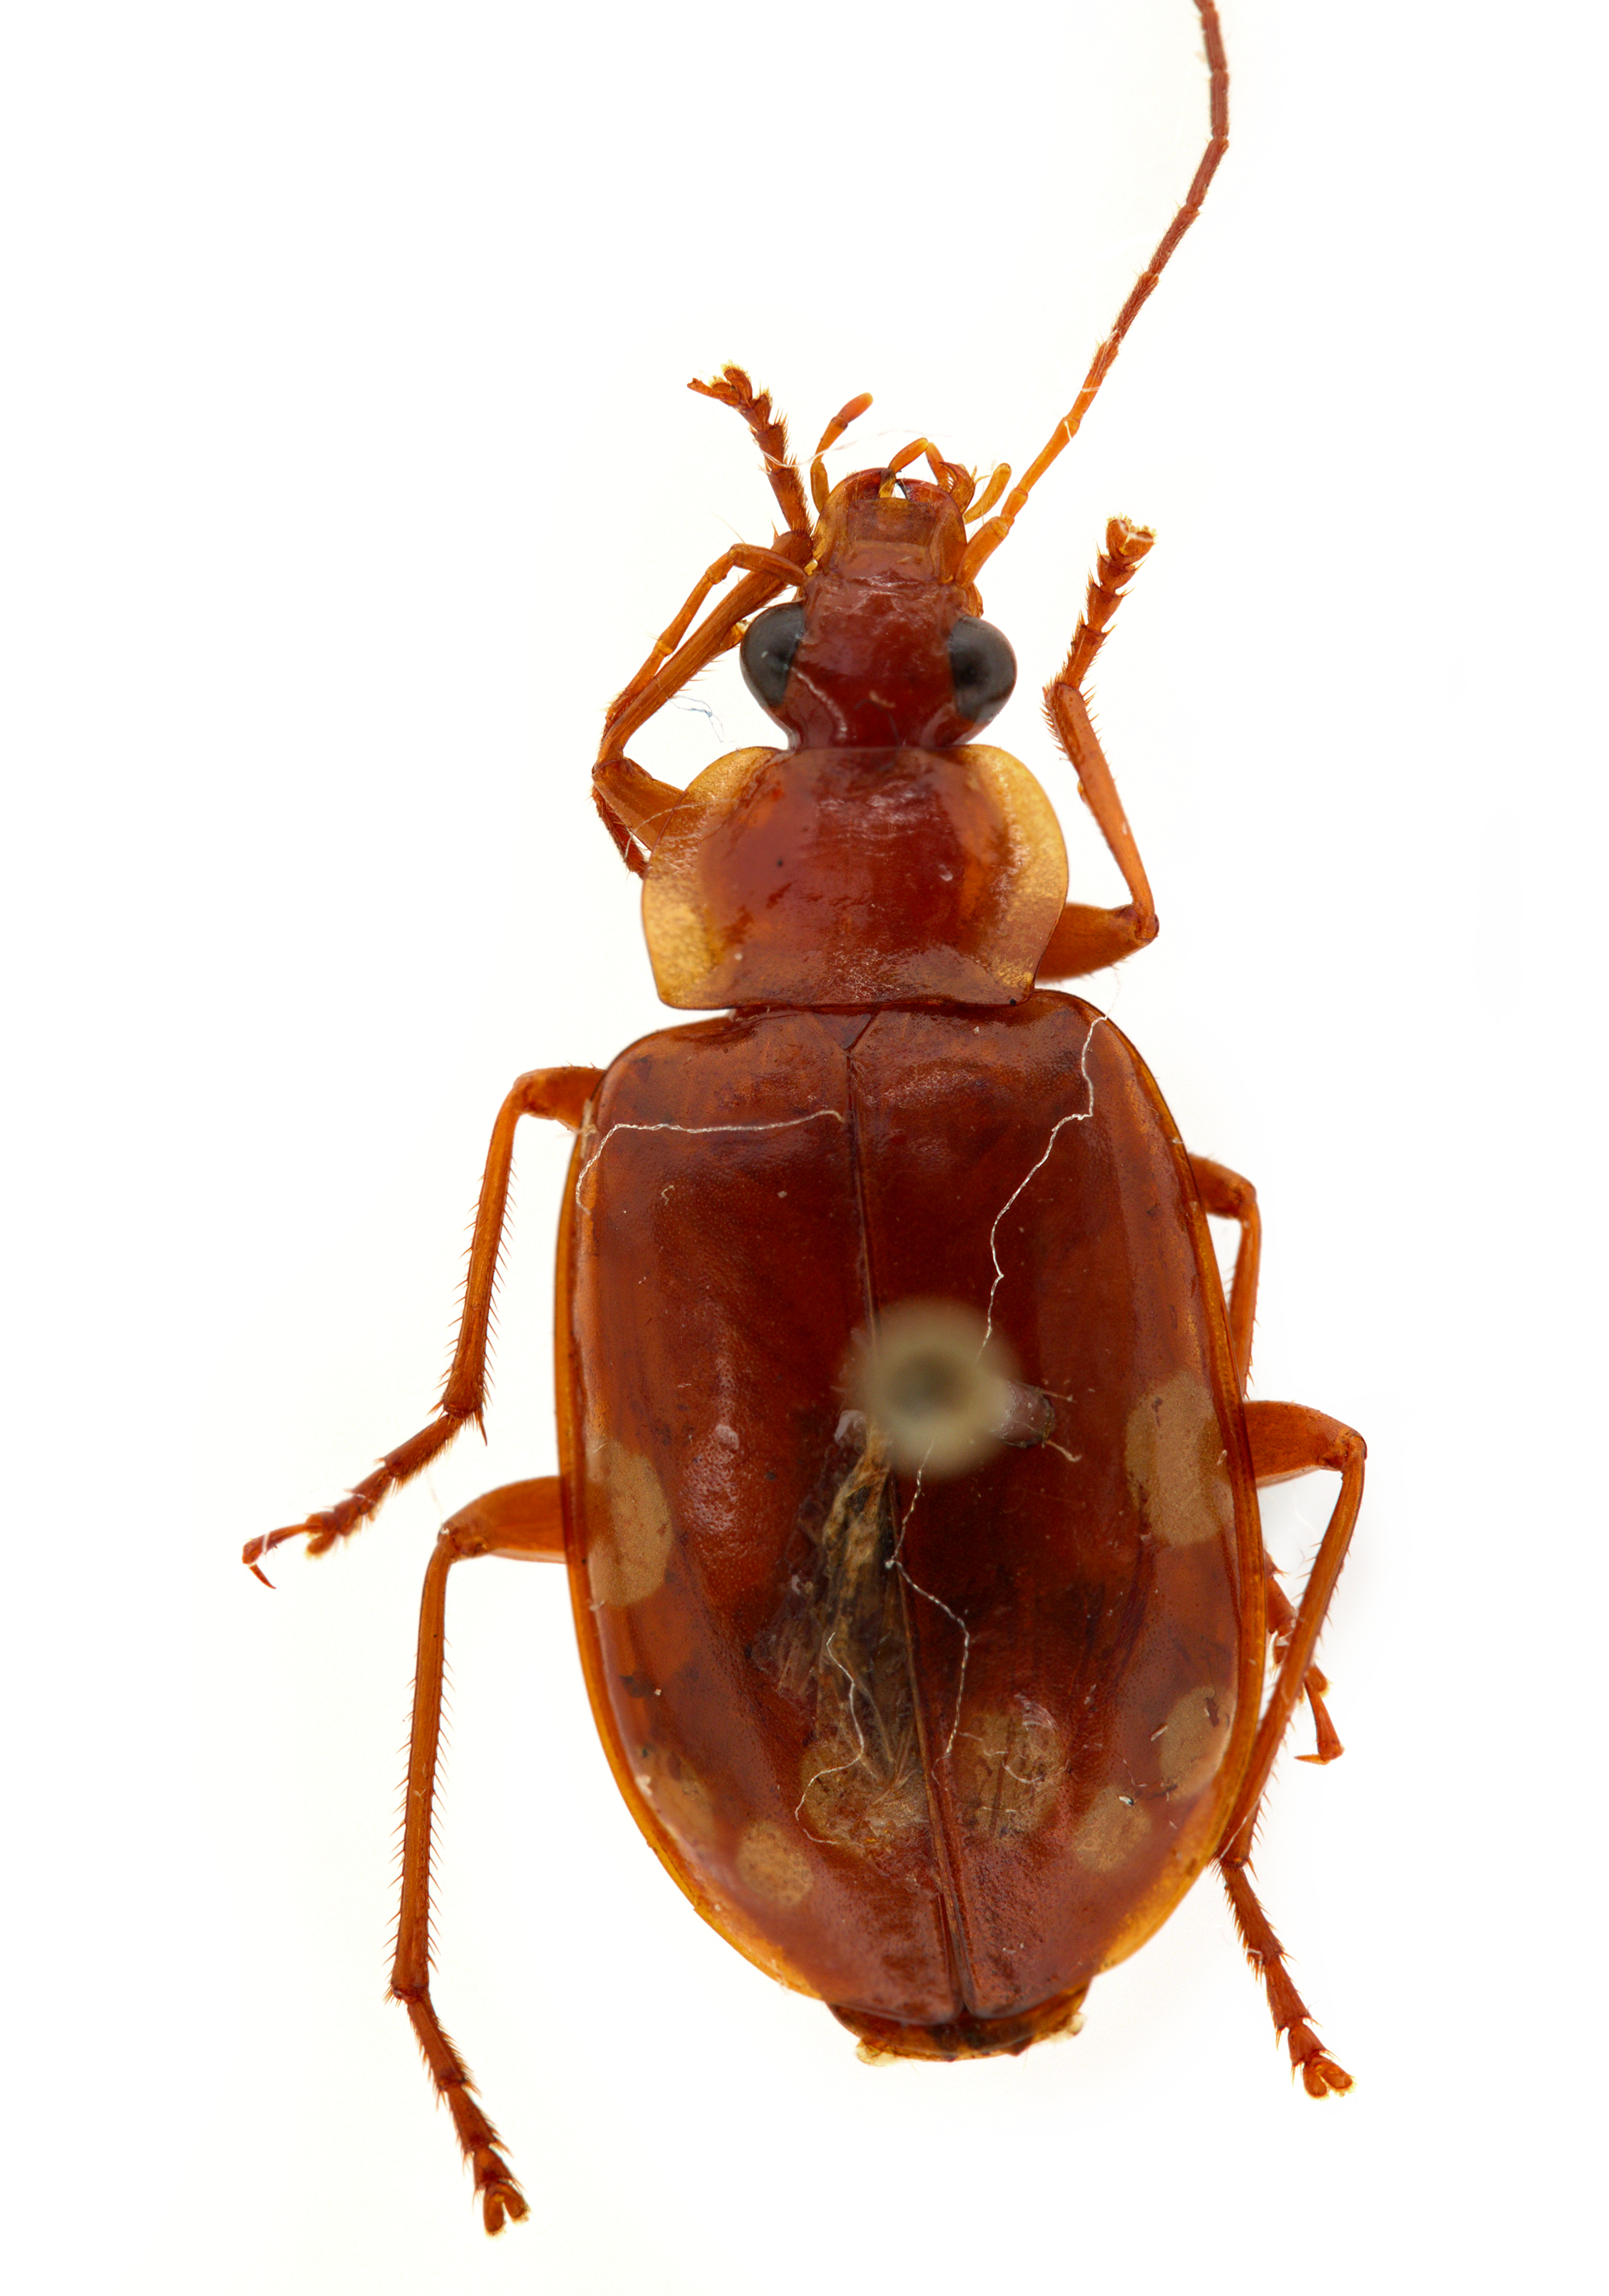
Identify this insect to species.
Lebidia octoguttata
